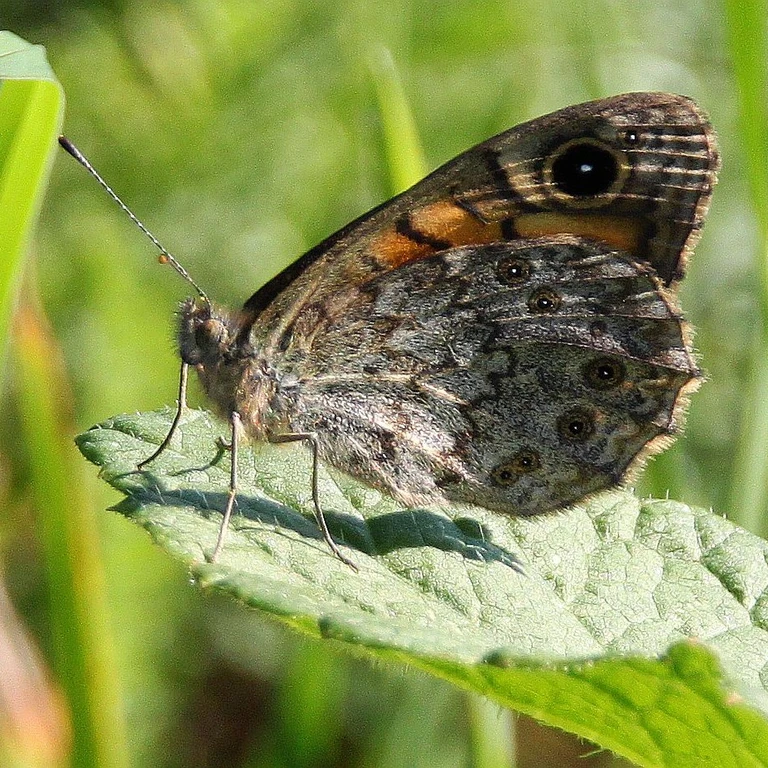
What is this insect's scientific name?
Lasiommata megera (also Pararge megera)
